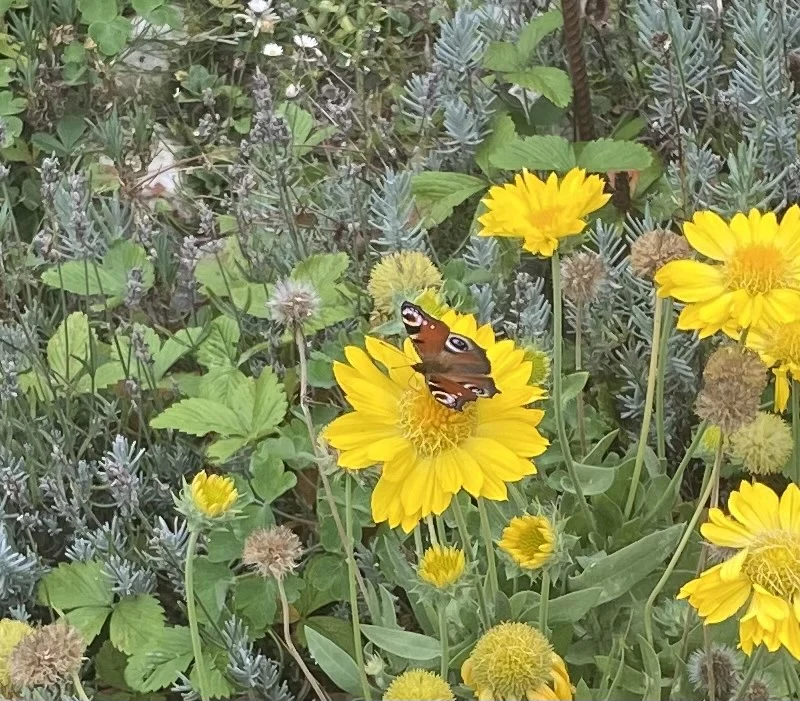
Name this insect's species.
Aglais io
